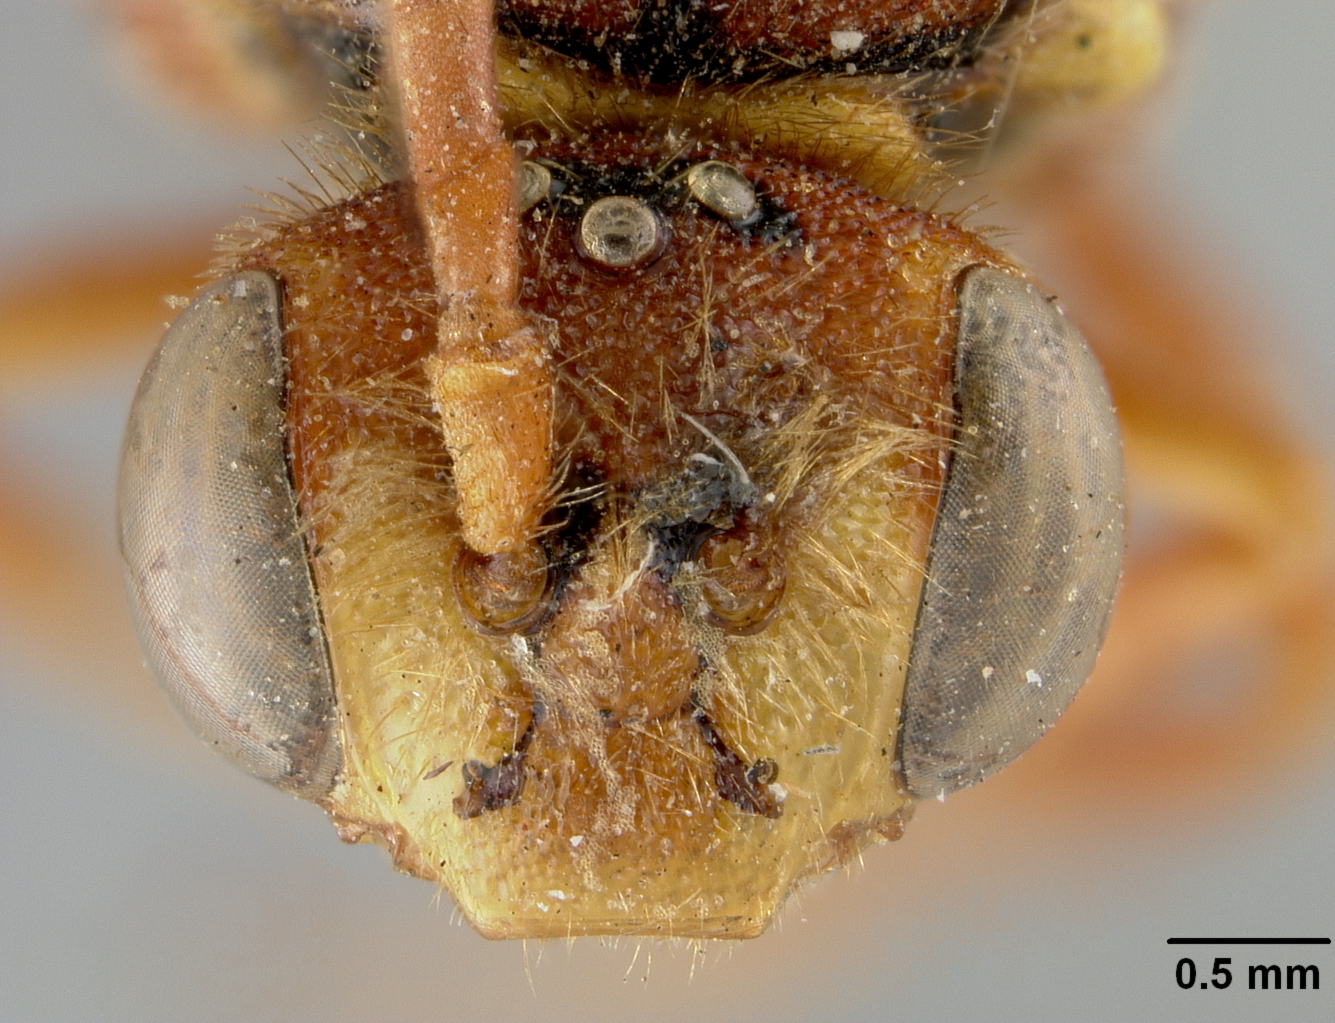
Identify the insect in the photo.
Nomada crawfordi
